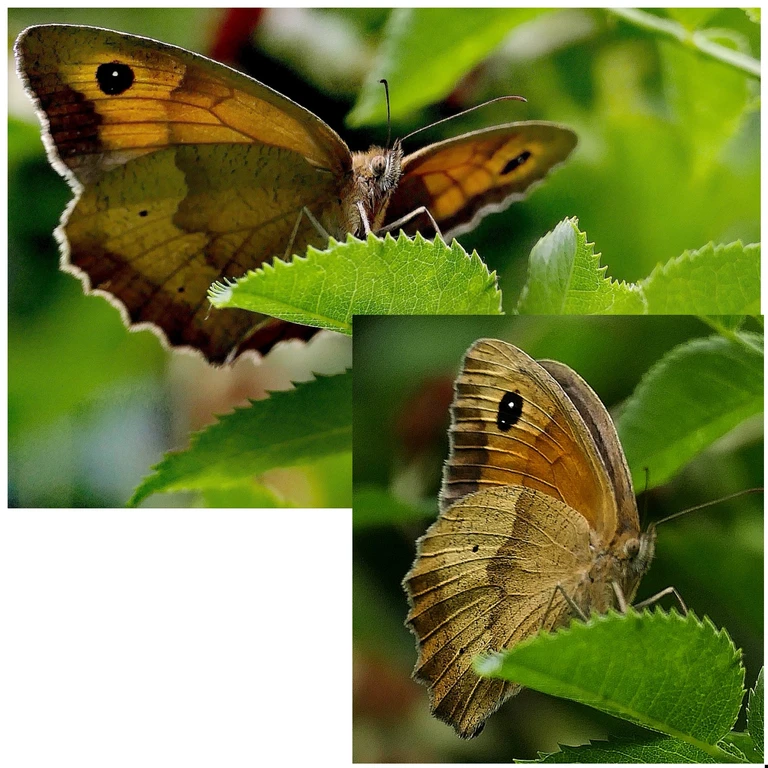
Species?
Maniola jurtina
